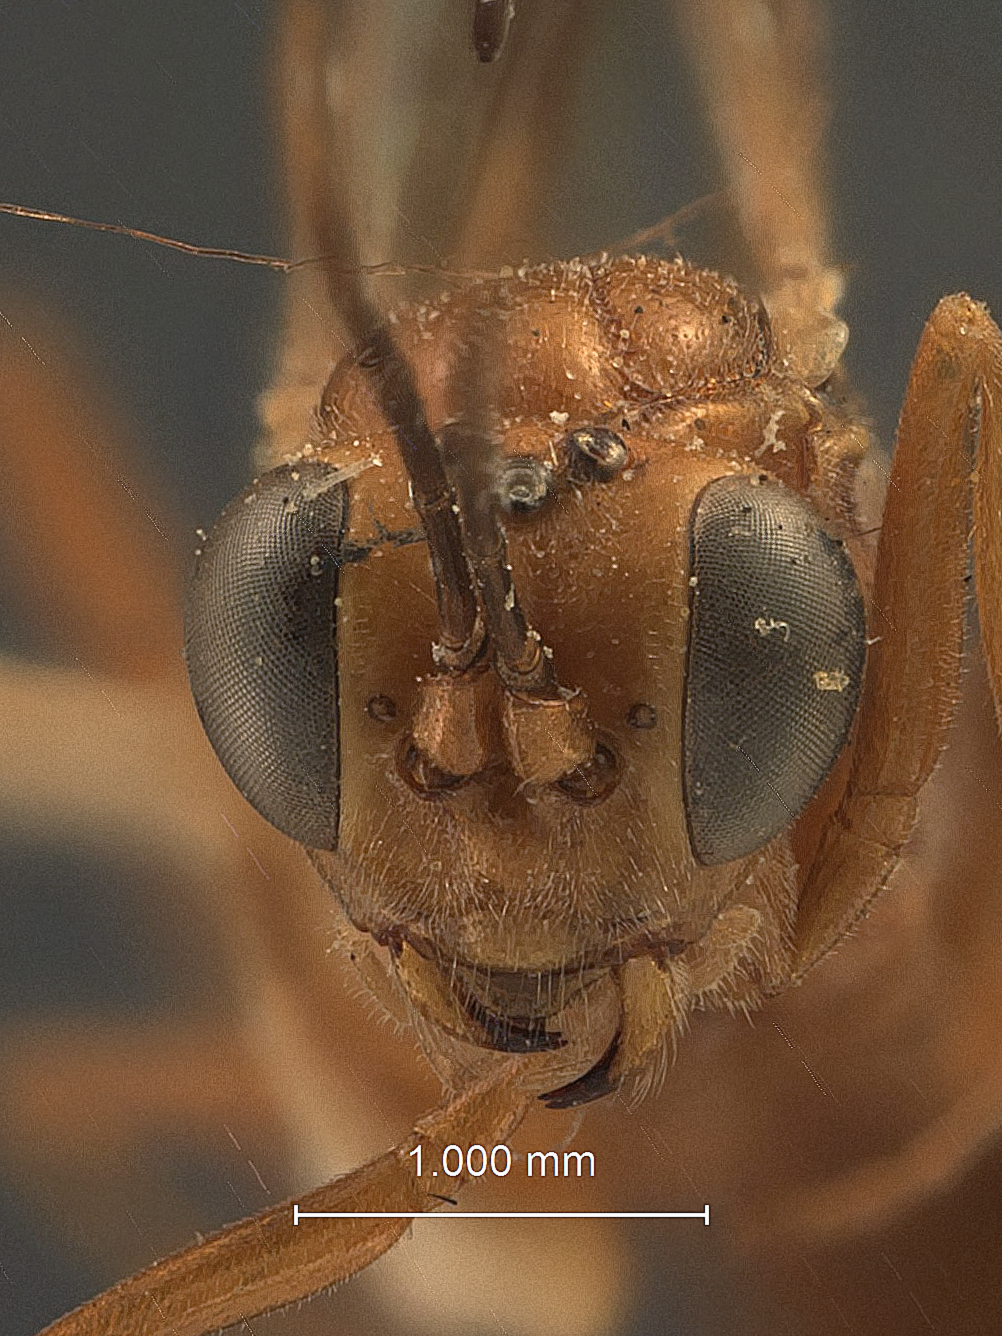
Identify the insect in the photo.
Cryptus minimus
